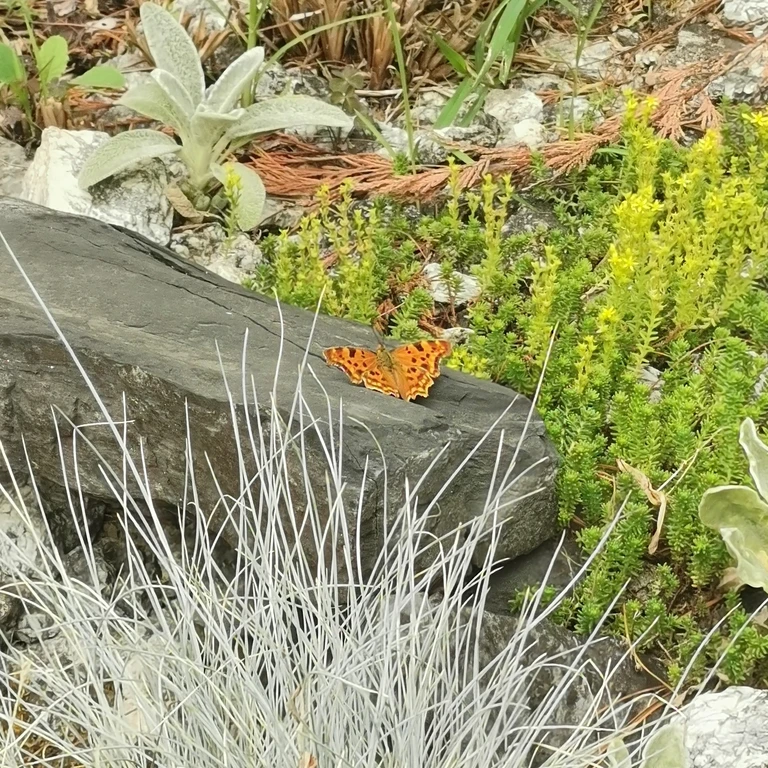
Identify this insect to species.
Polygonia c-album
